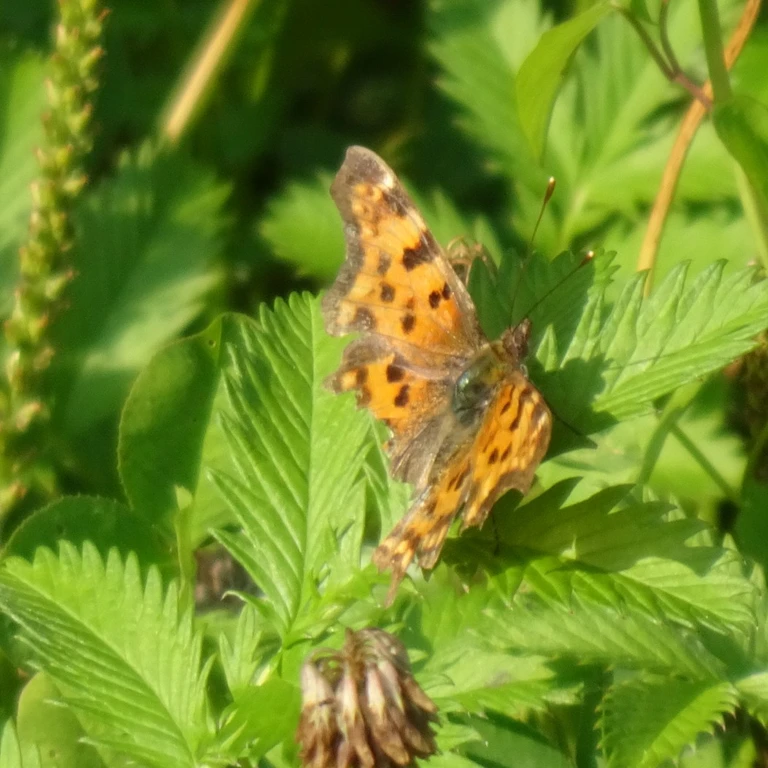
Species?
Polygonia c-album
